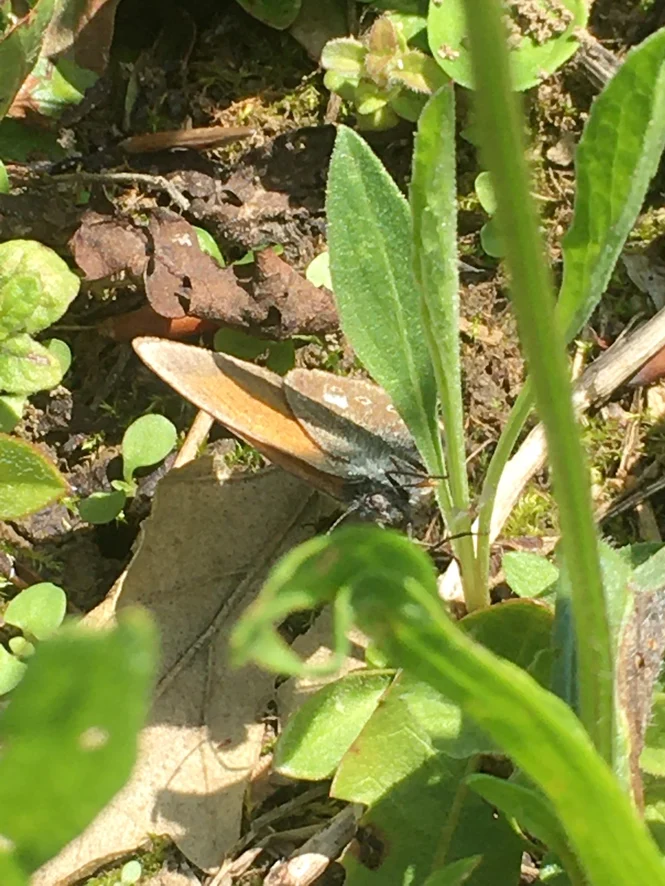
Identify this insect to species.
Coenonympha glycerion (also Coenonympha iphis)
